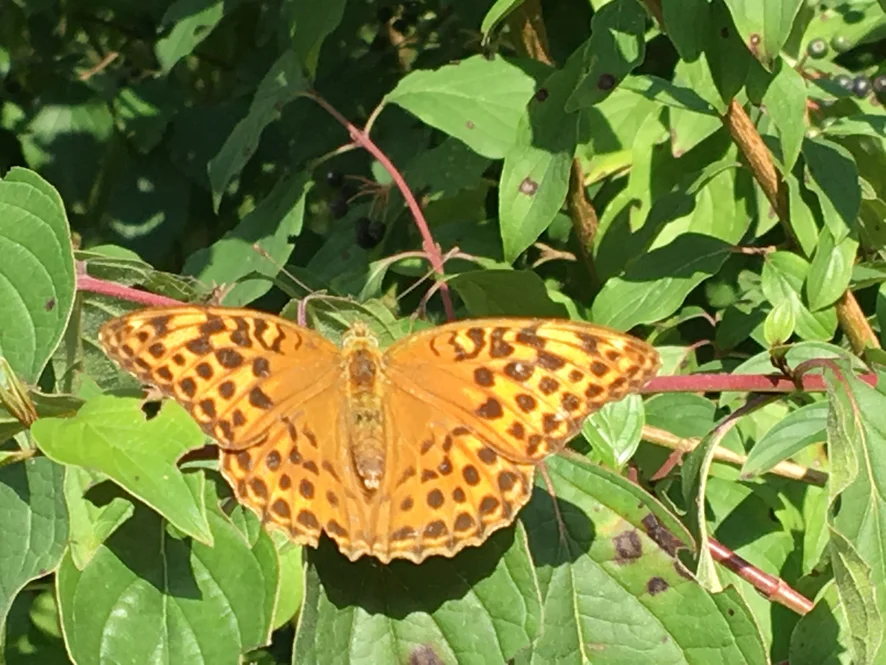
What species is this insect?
Argynnis paphia
